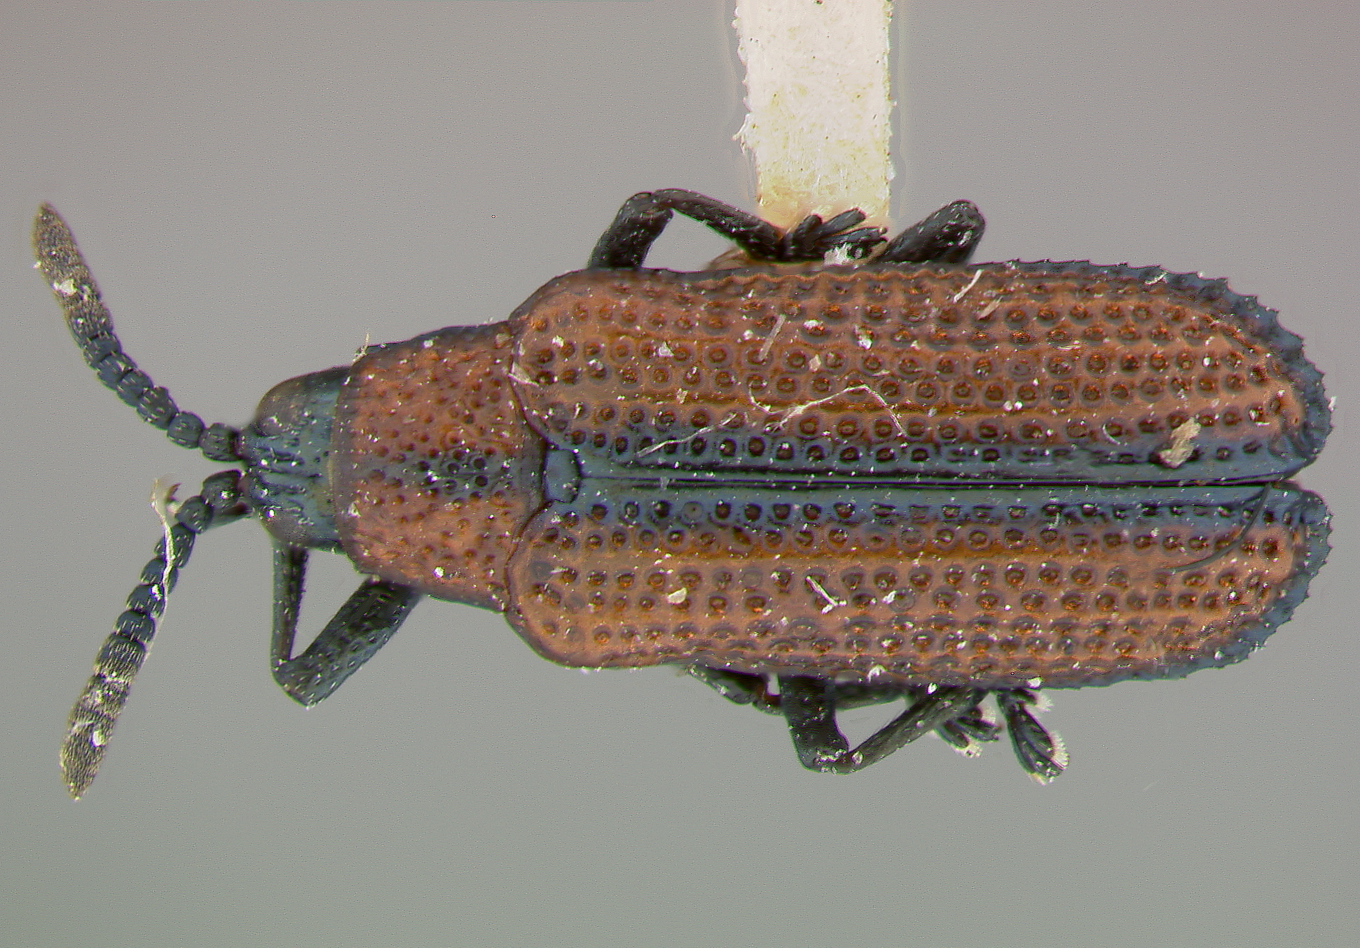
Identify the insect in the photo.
Microrhopala arizonica
